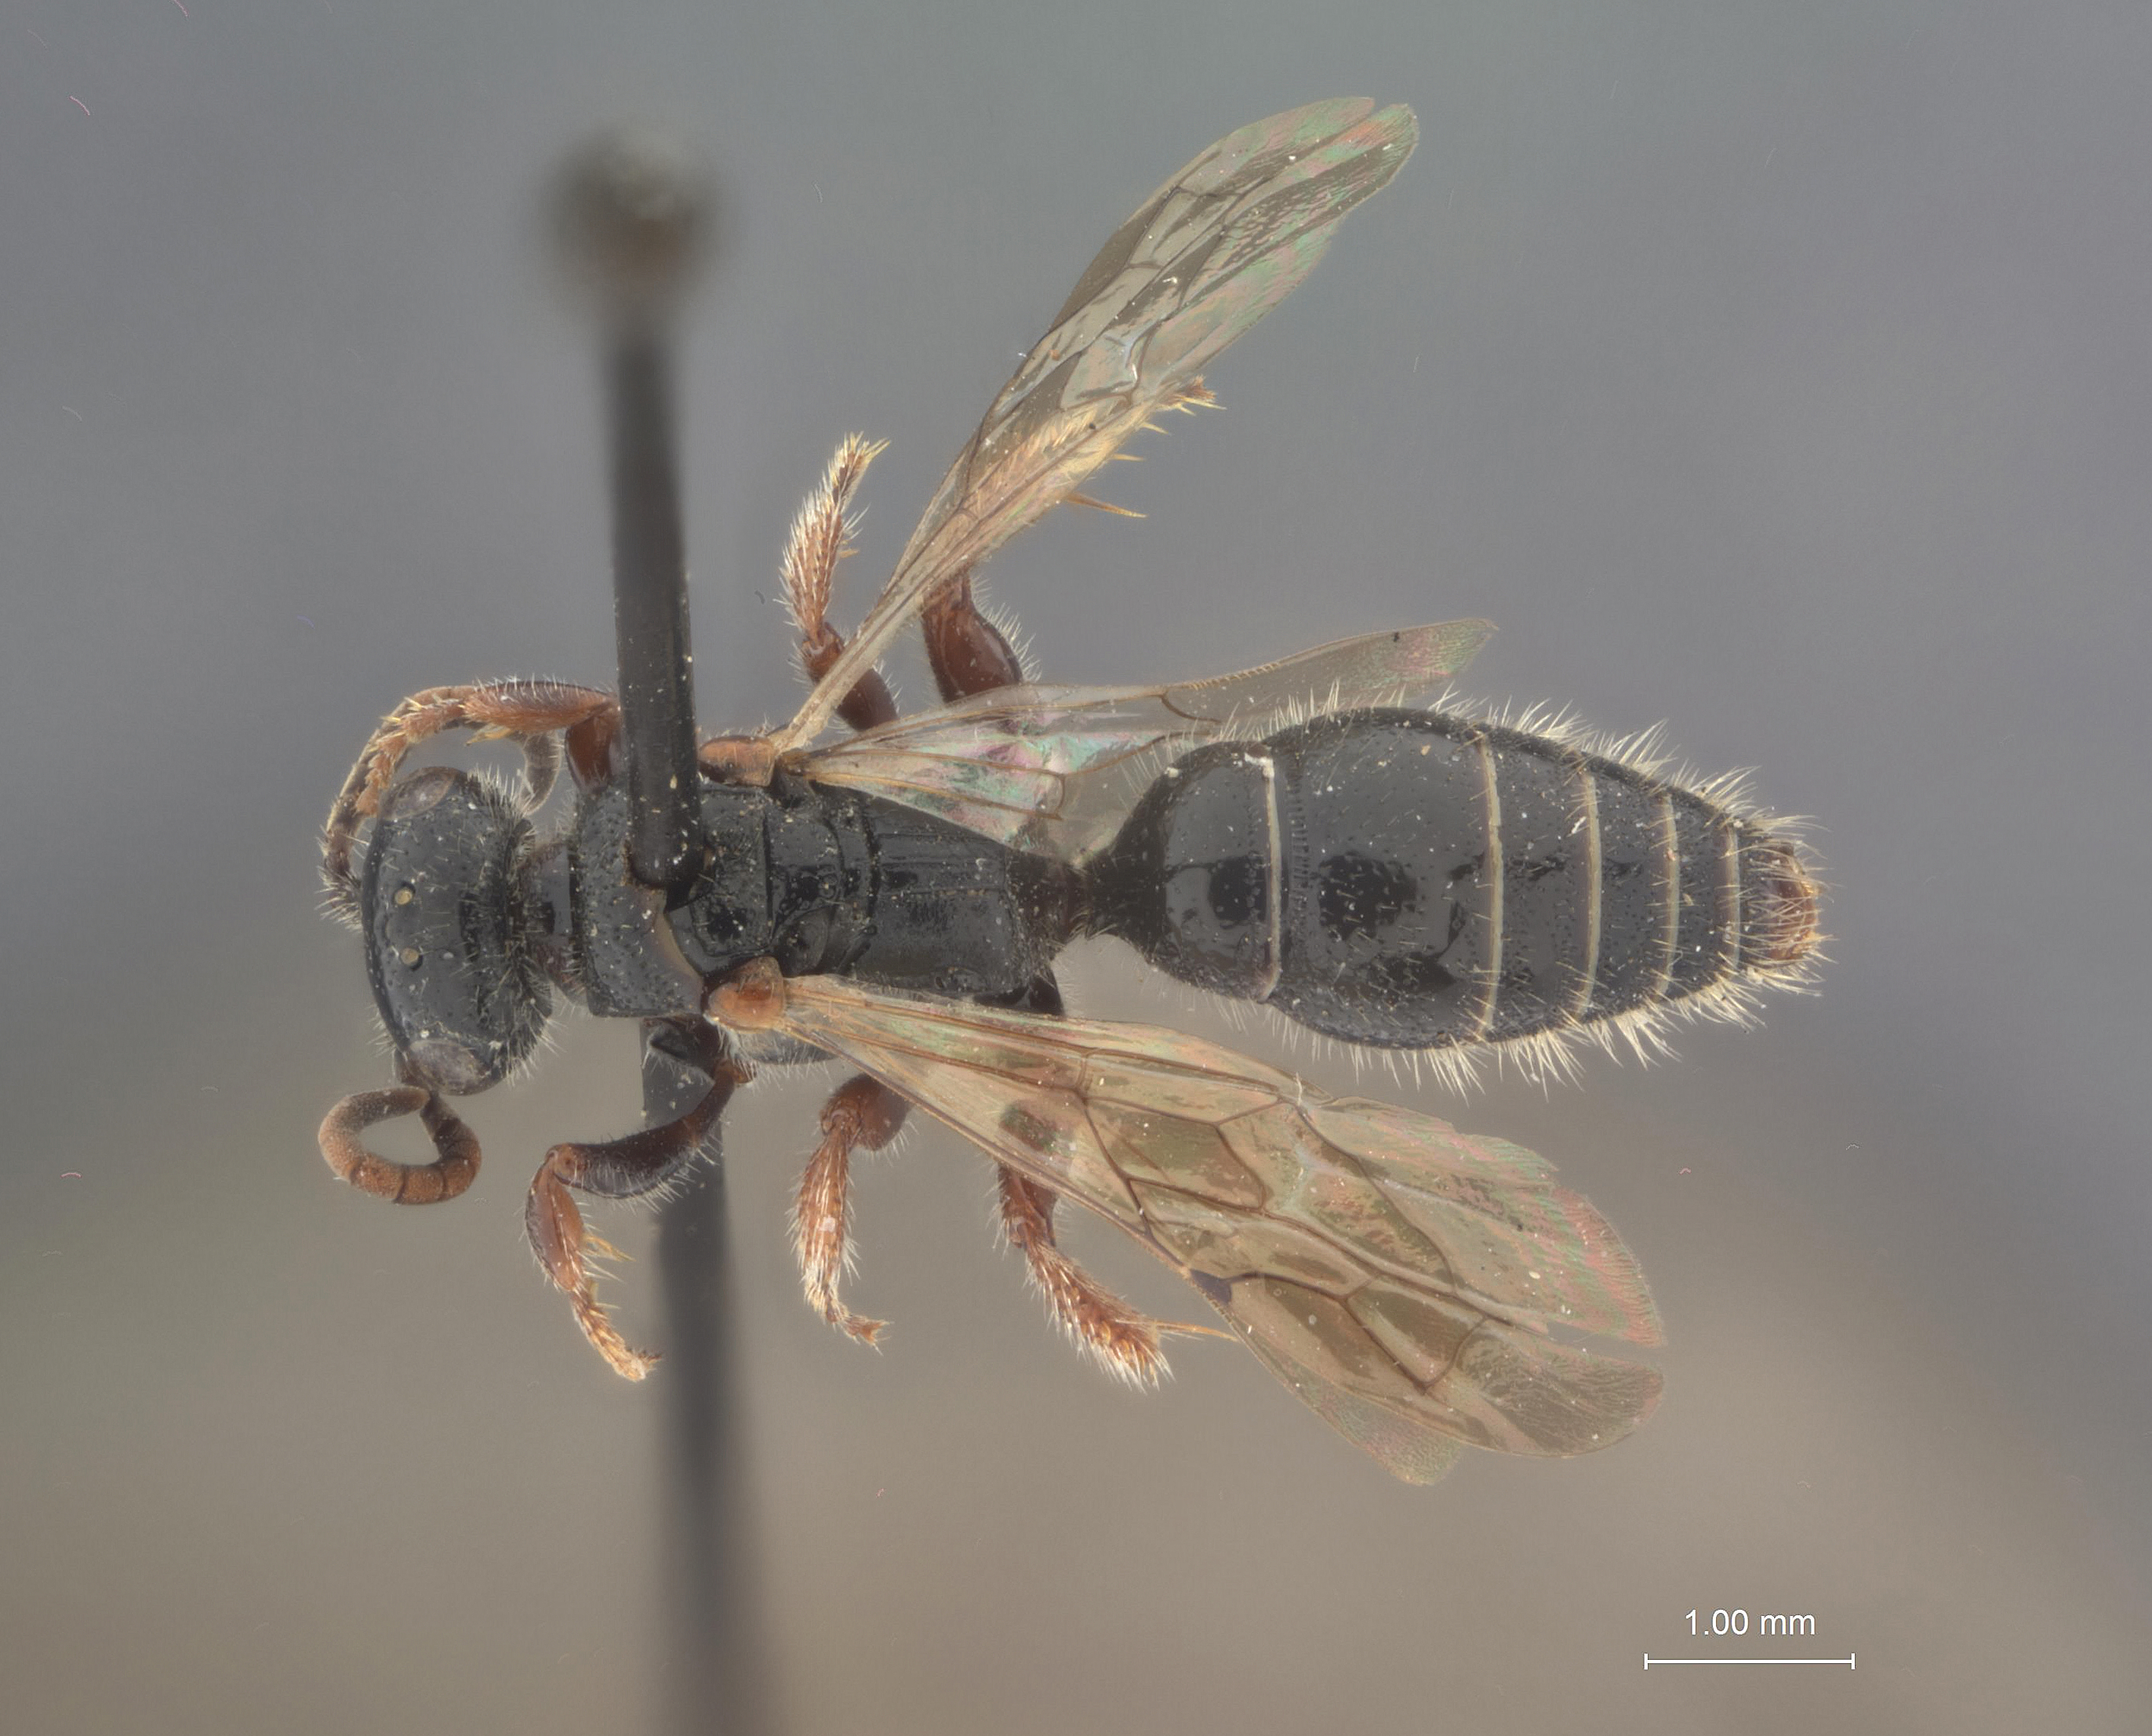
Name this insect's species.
Tiphia homoncularis
